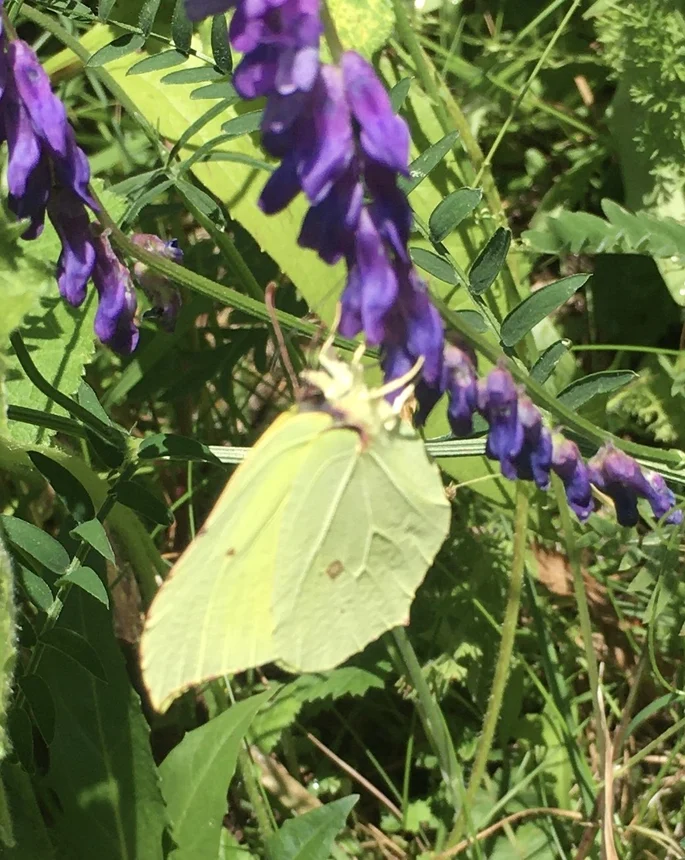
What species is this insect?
Gonepteryx rhamni
